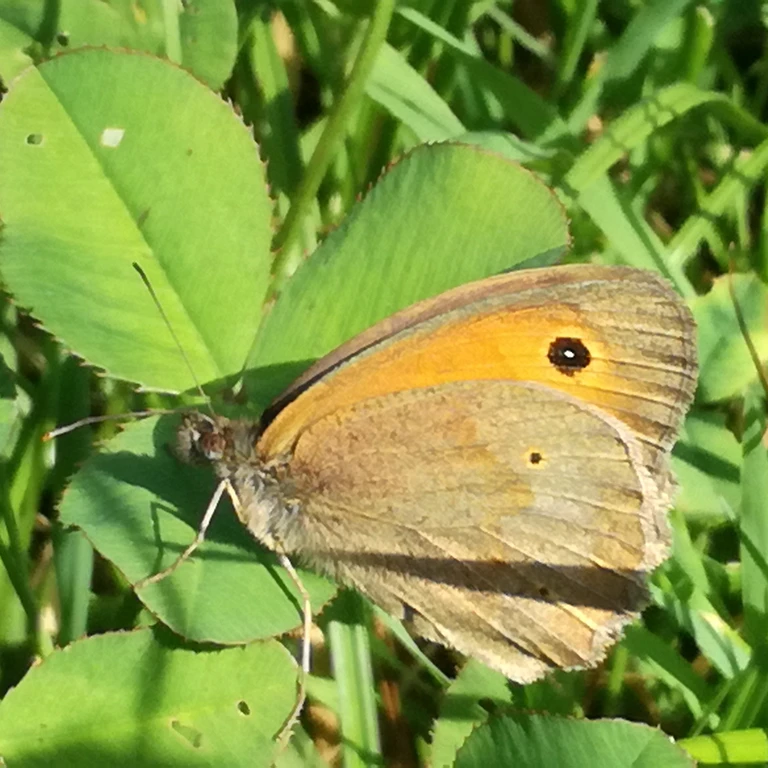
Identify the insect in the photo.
Maniola jurtina
